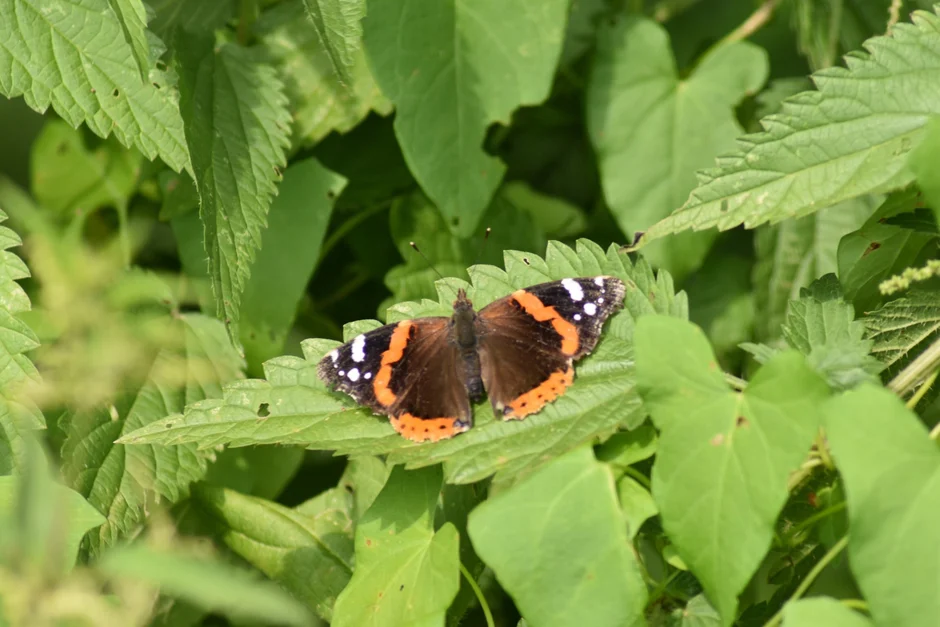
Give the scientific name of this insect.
Vanessa atalanta
